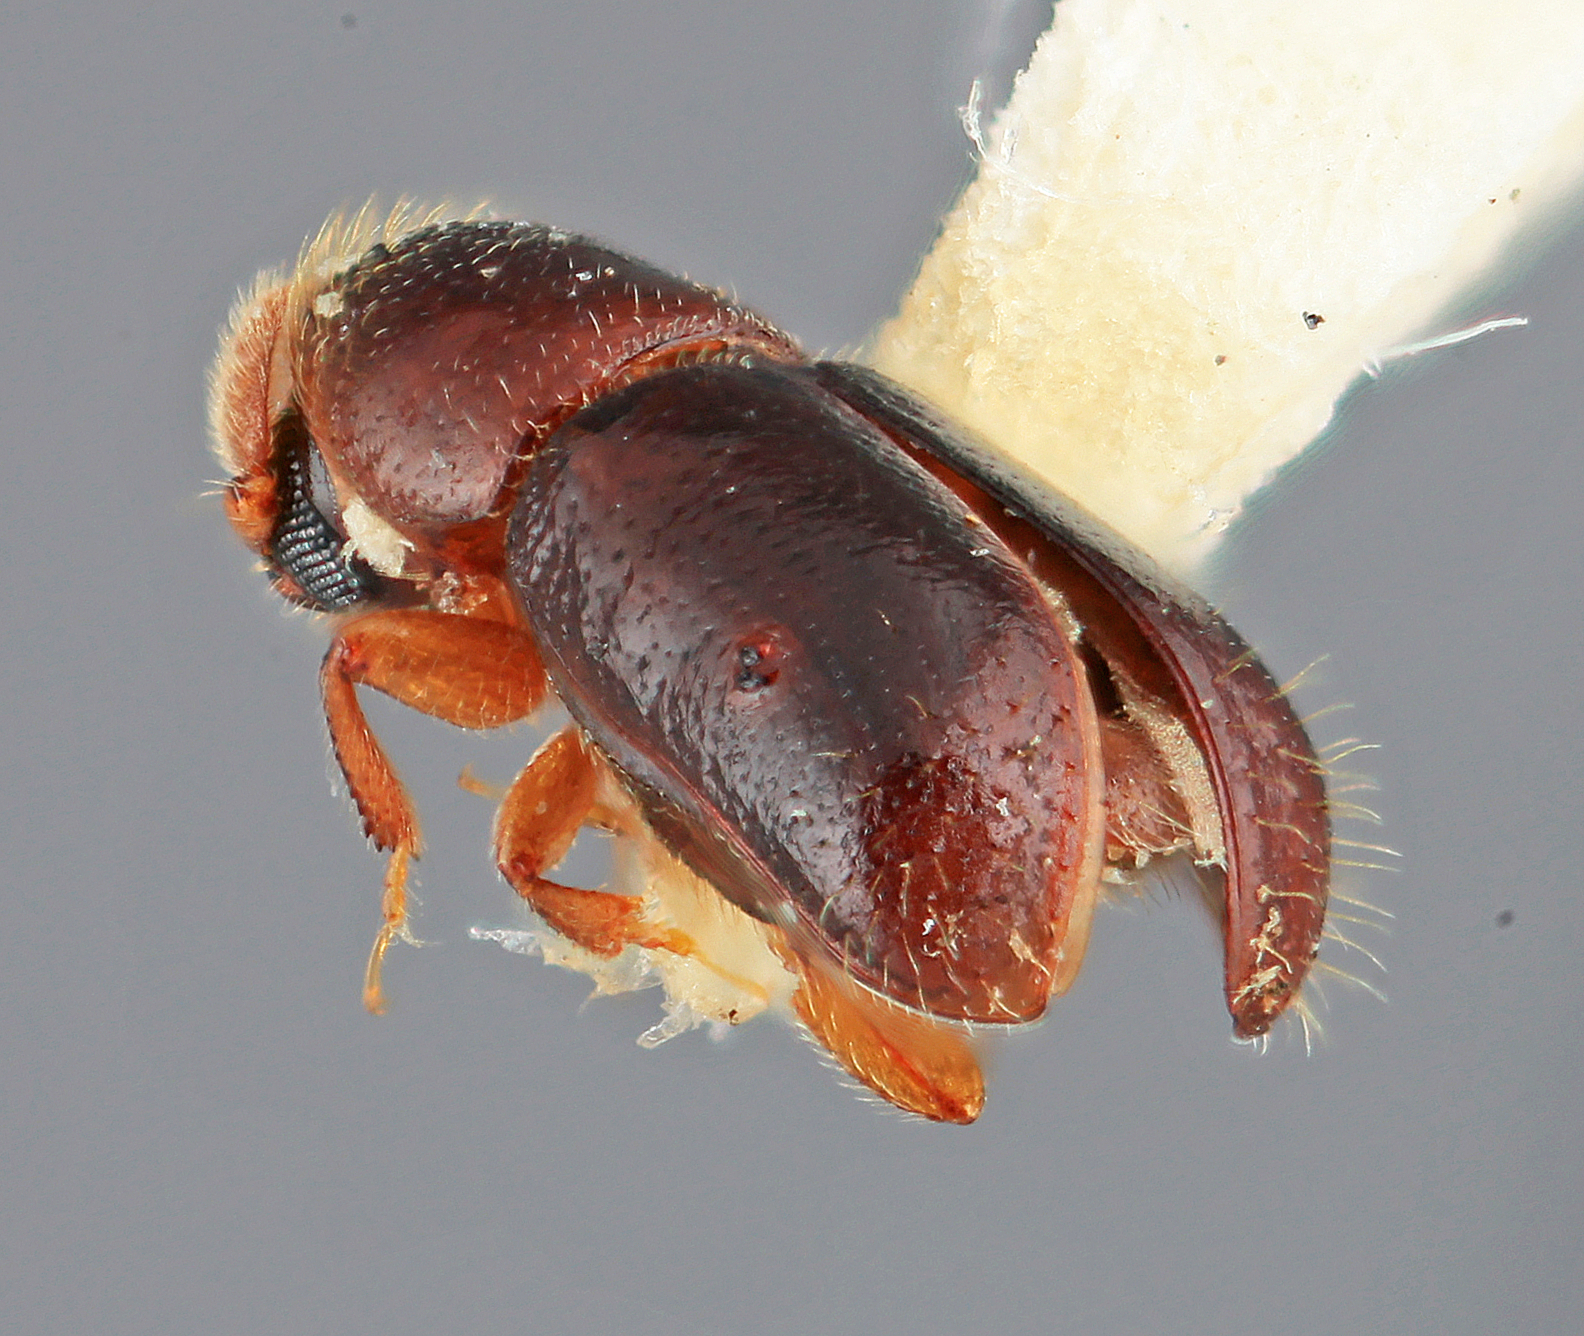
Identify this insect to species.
Corthyloxiphus apicalis
